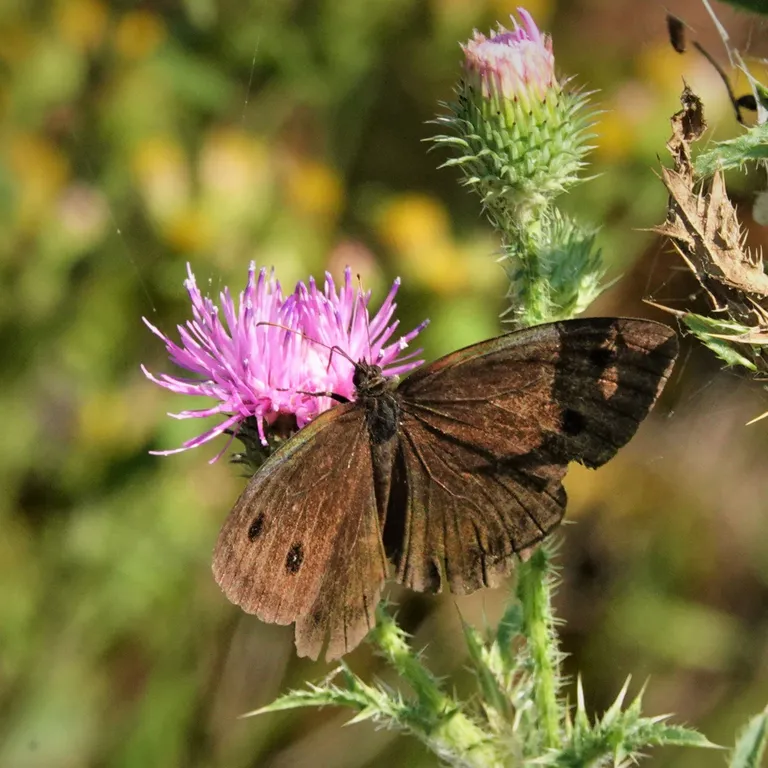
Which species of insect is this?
Minois dryas
